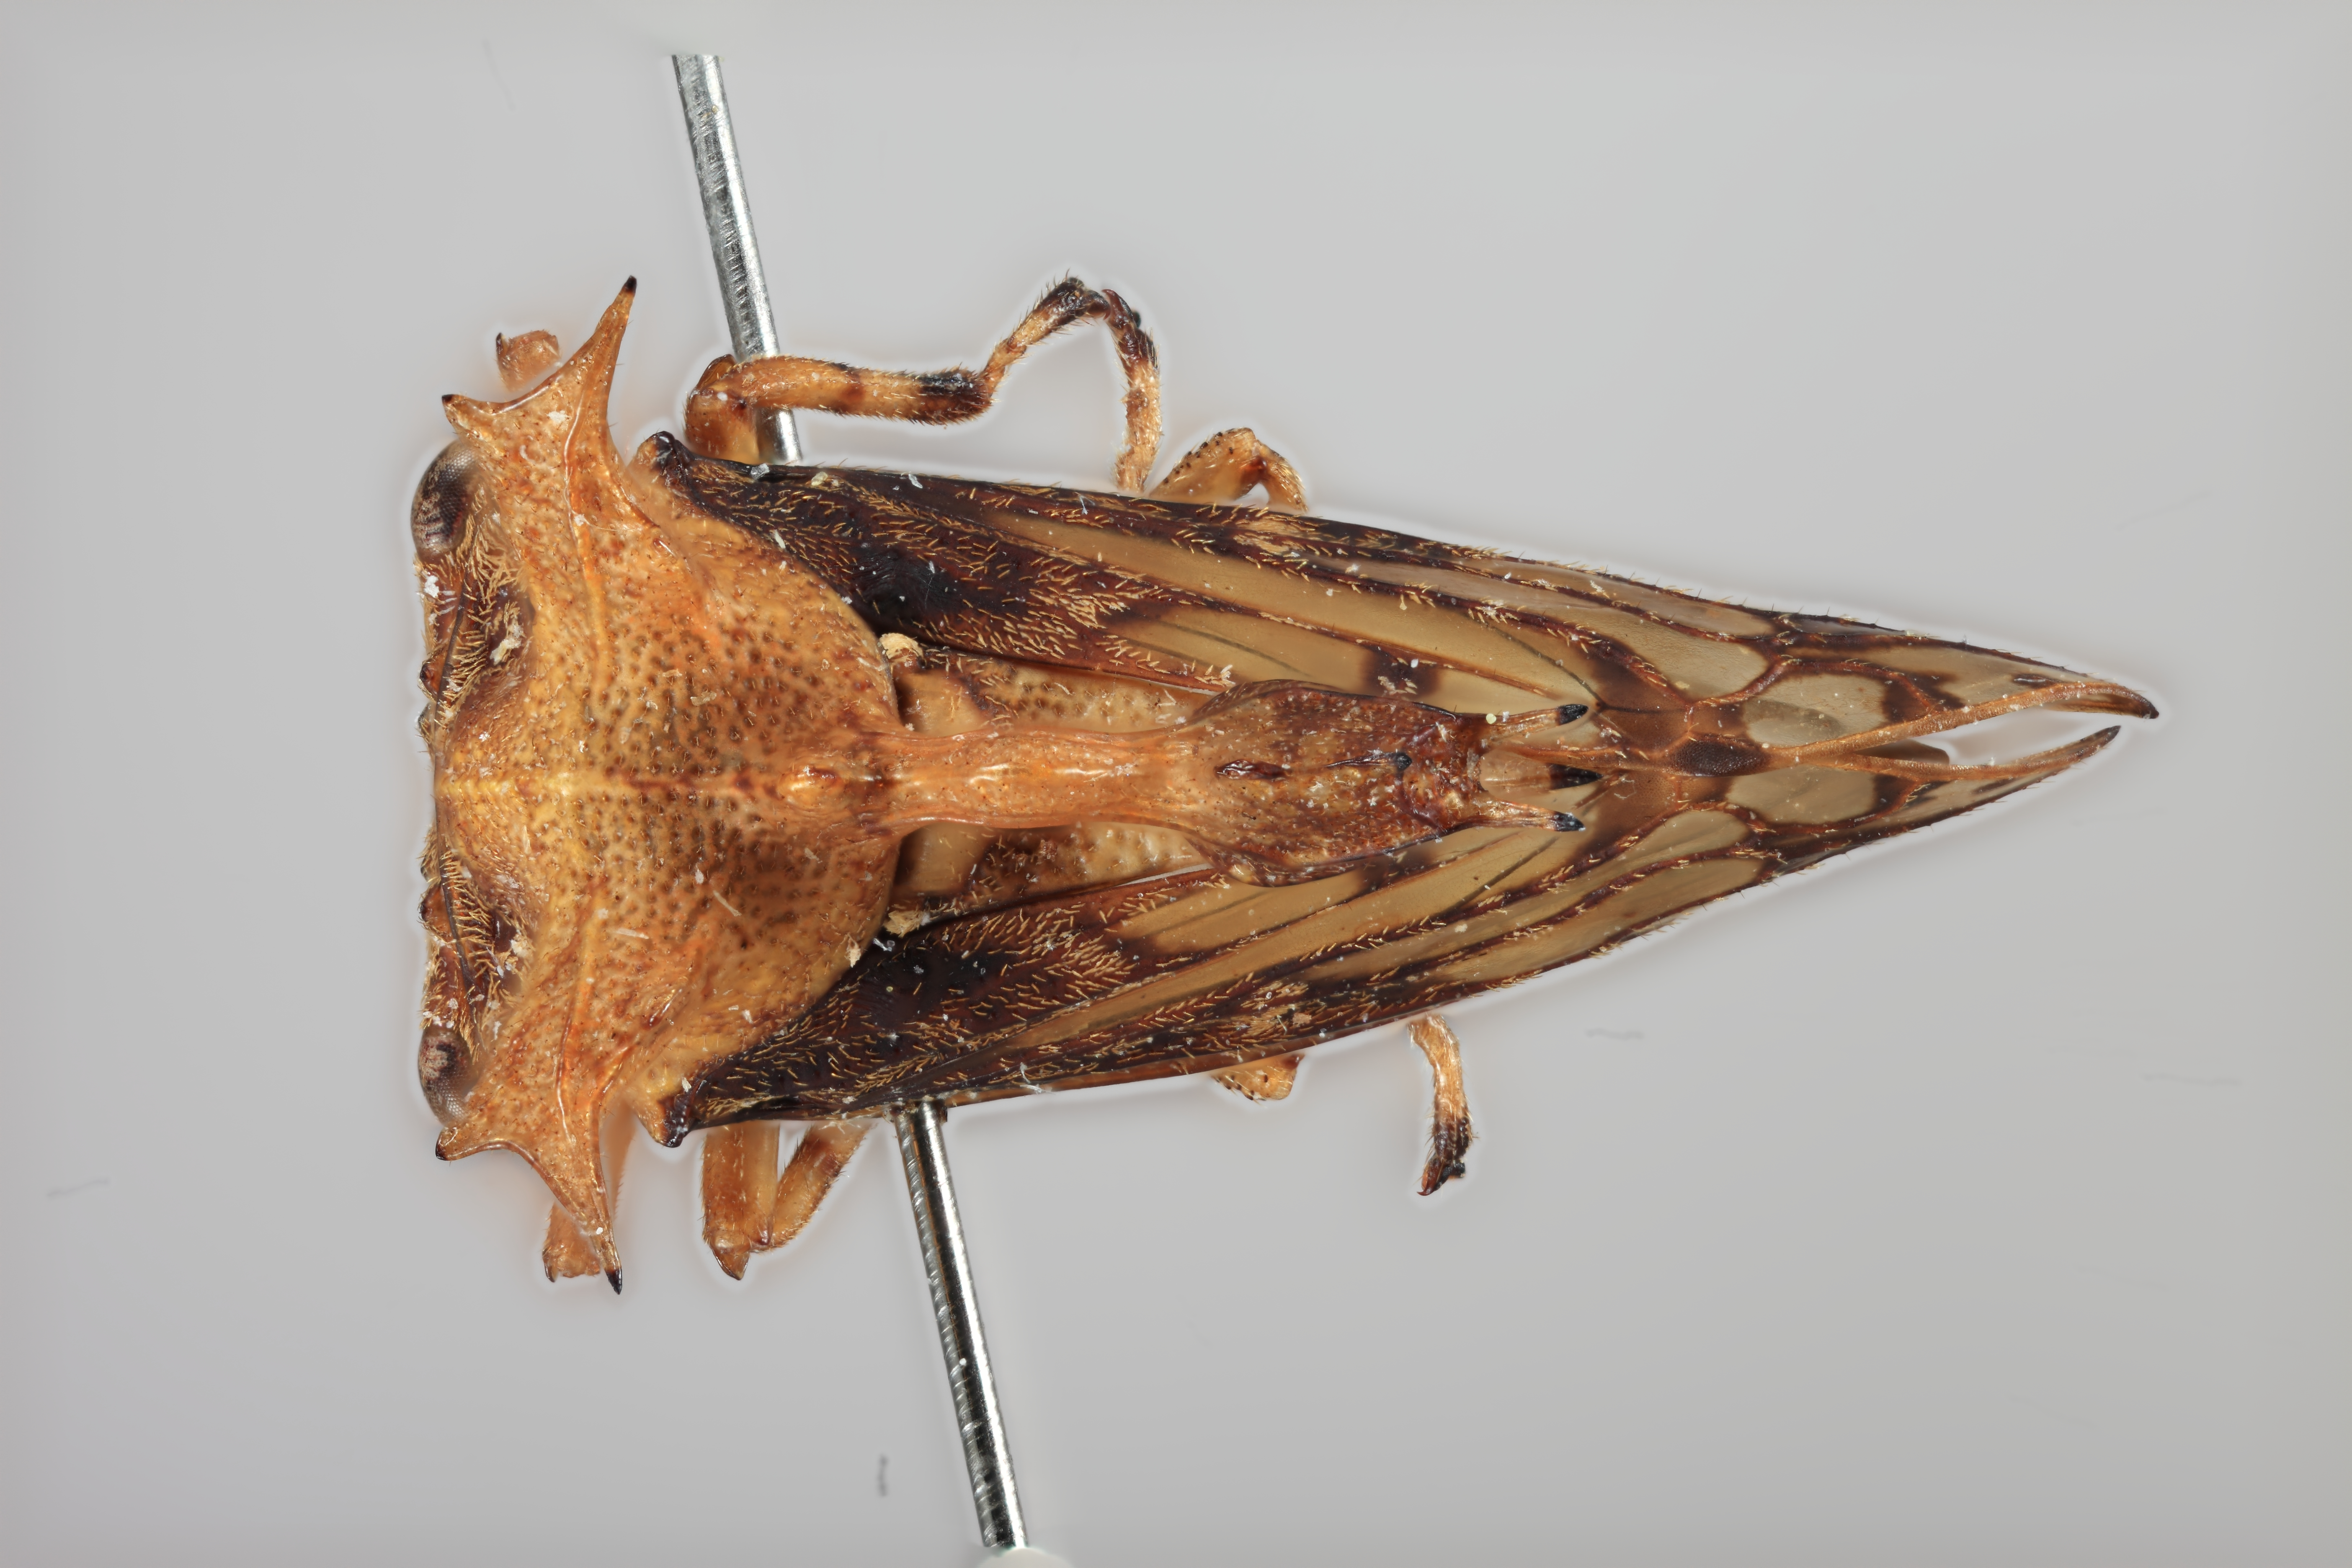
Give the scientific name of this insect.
Smerdalea imminens
